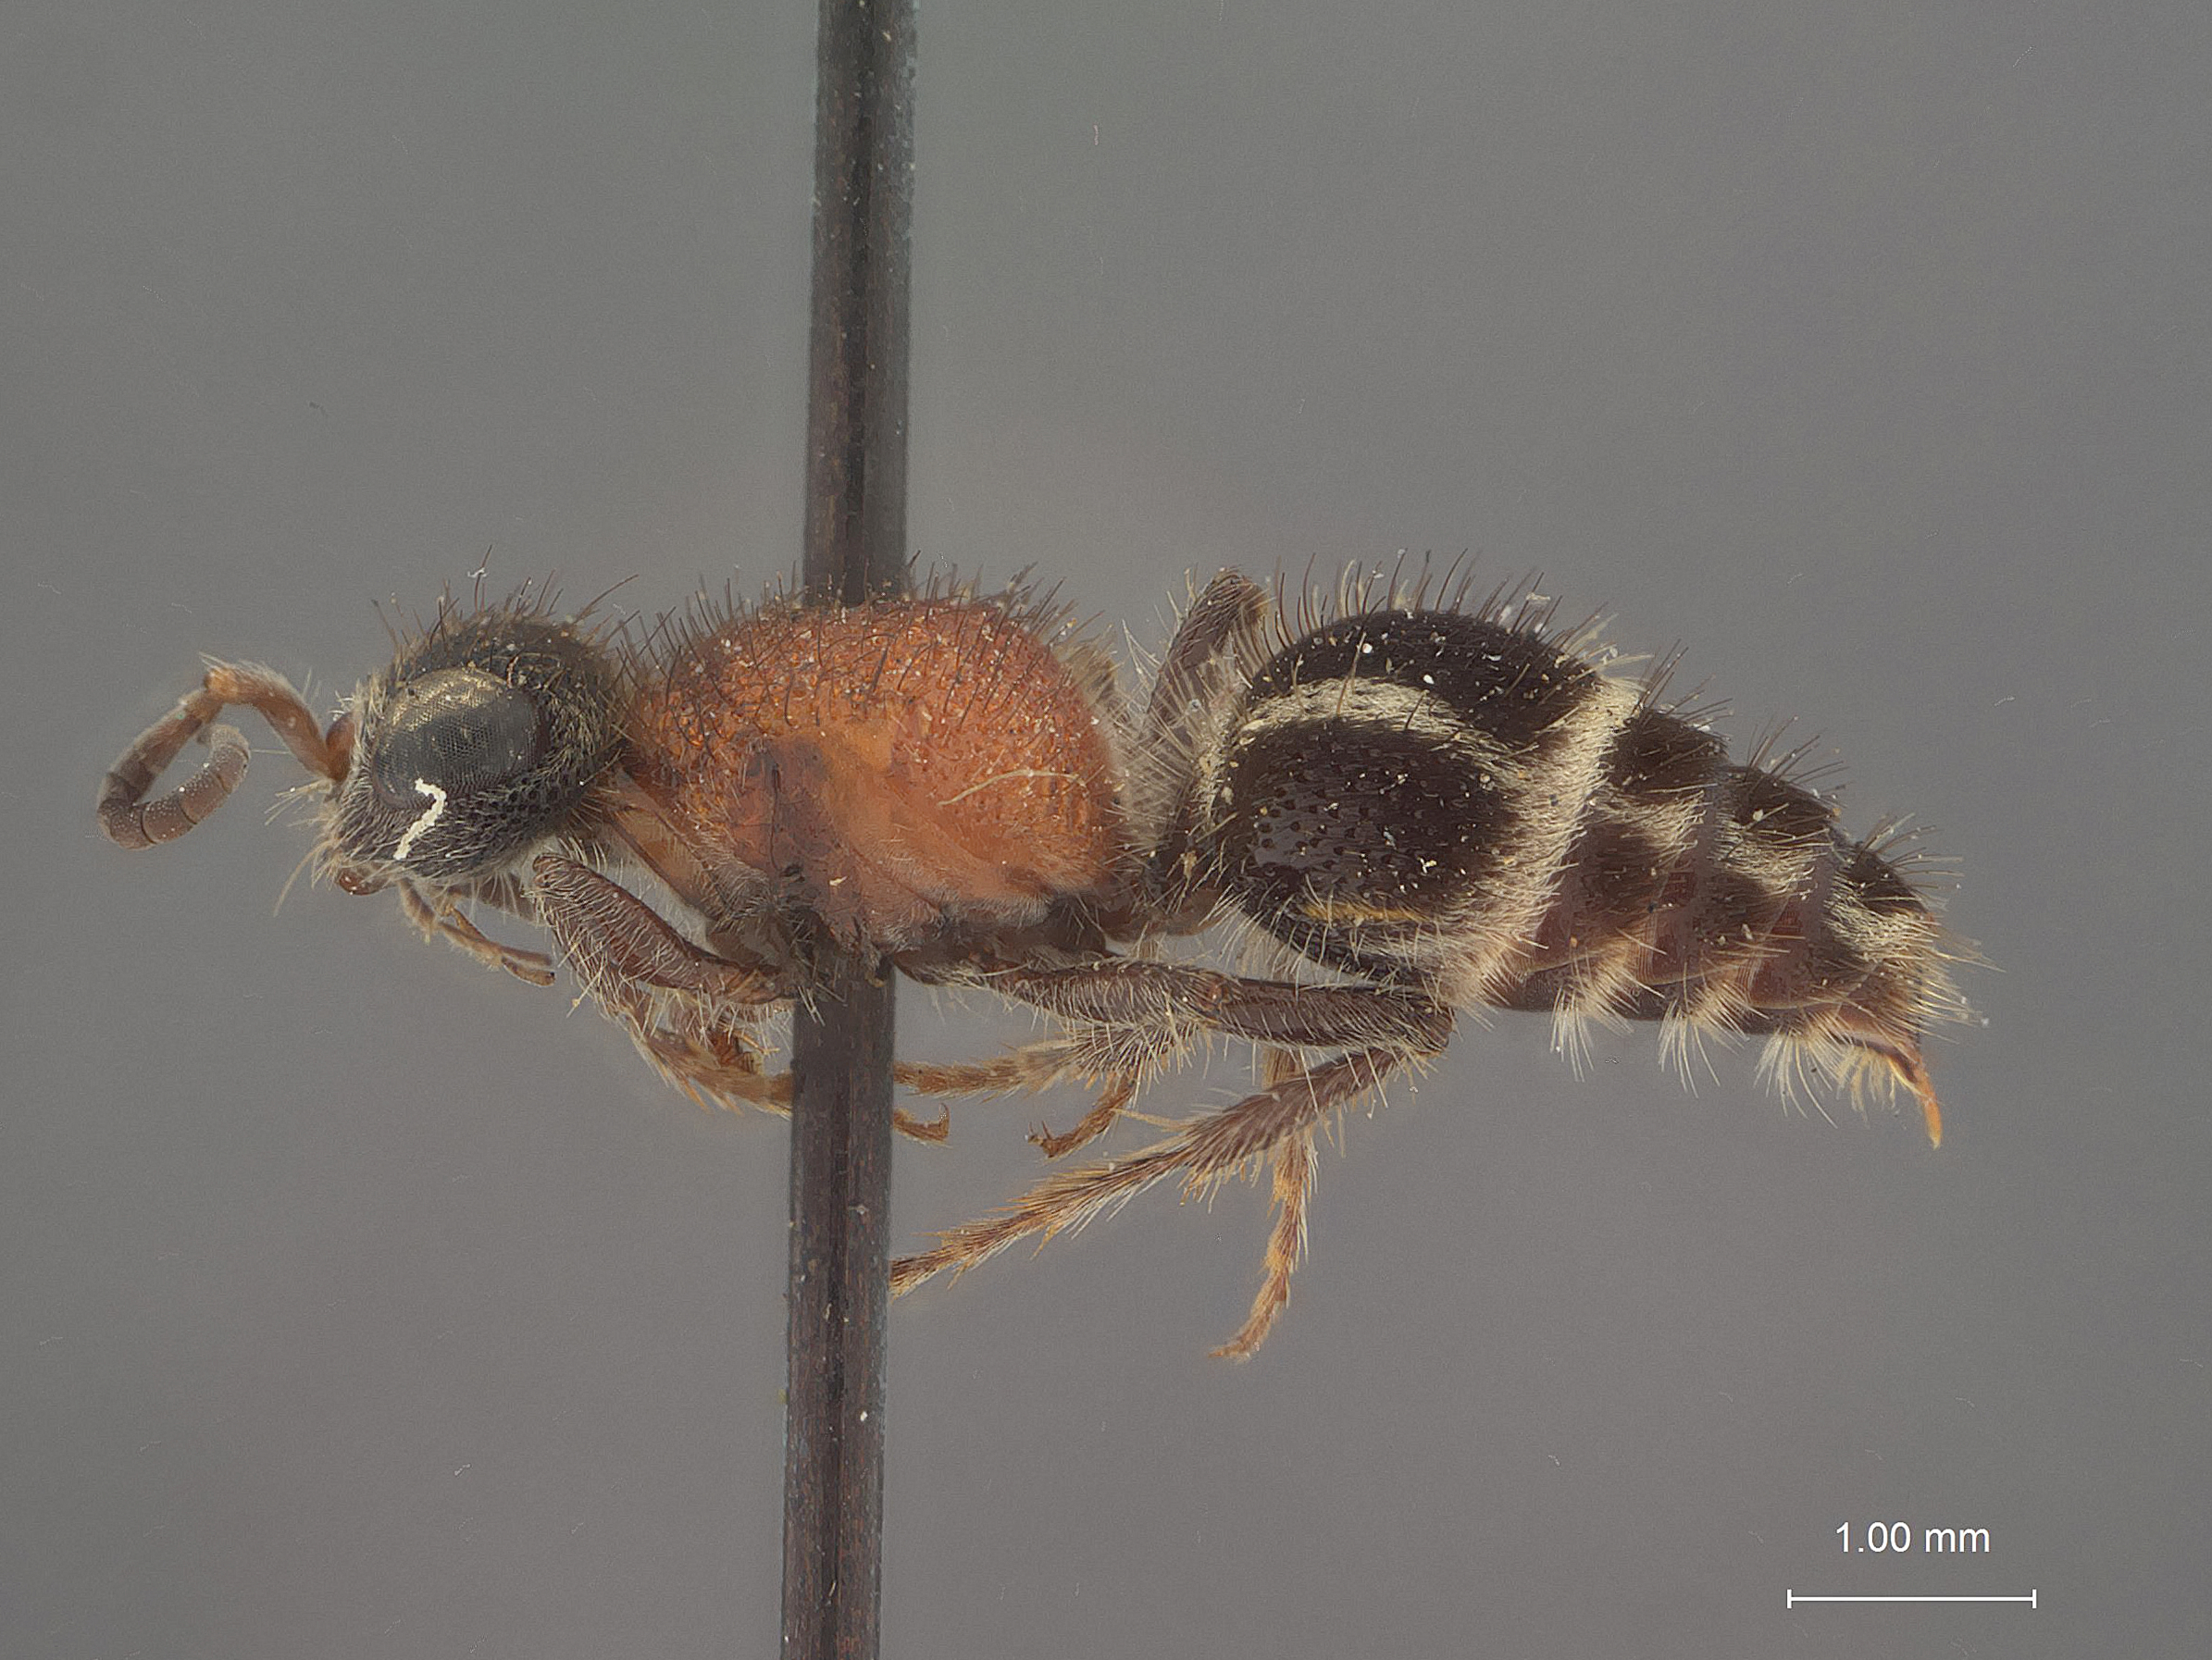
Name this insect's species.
Timulla nisa
